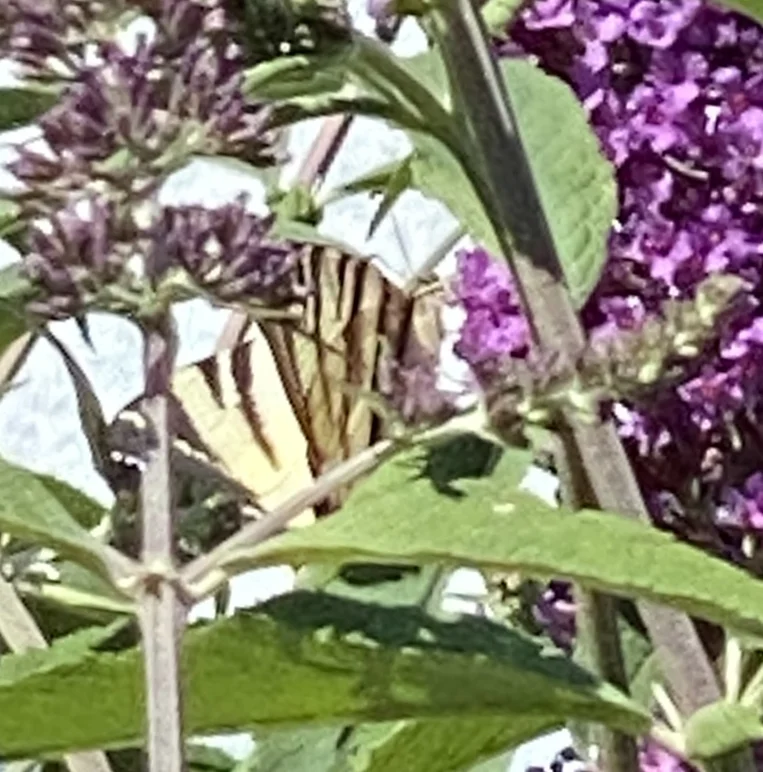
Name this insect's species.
Iphiclides podalirius
